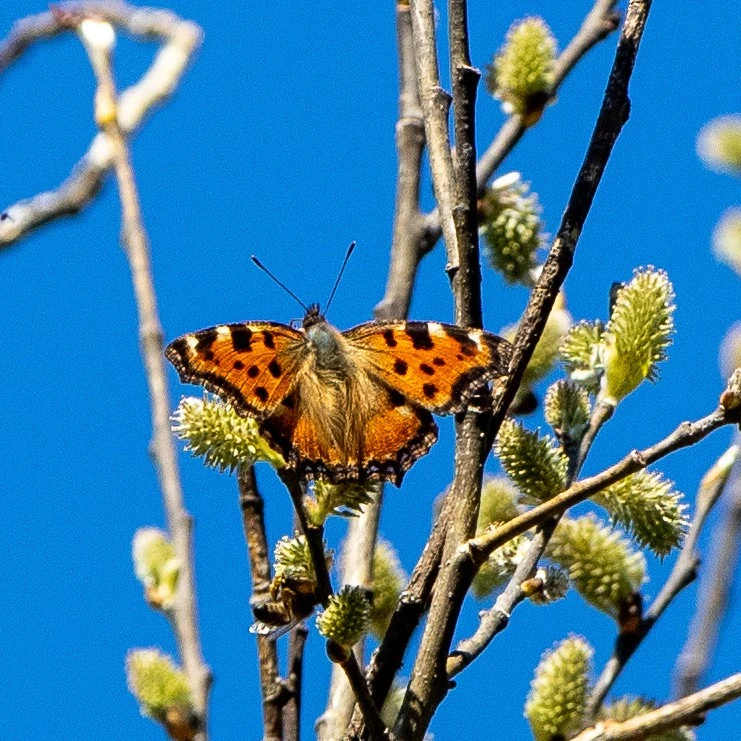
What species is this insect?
Nymphalis polychloros
